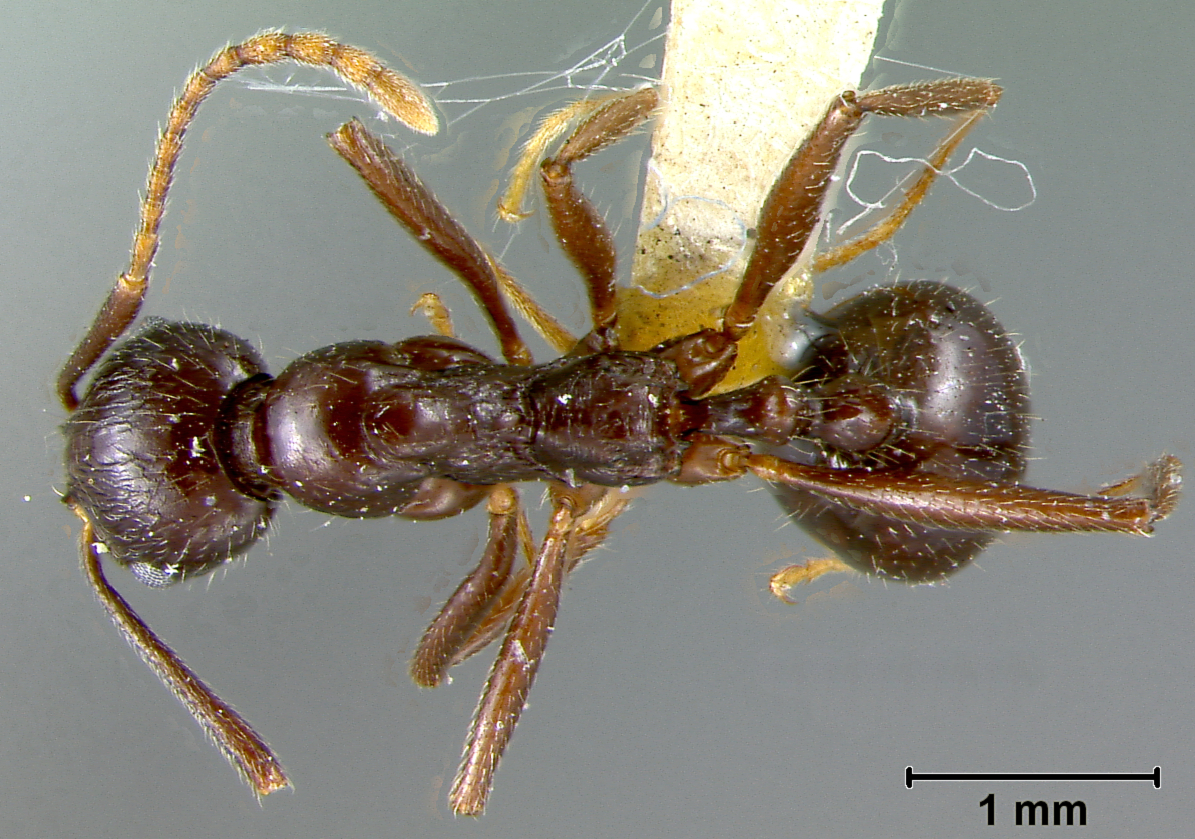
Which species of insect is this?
Aphaenogaster carbonaria
